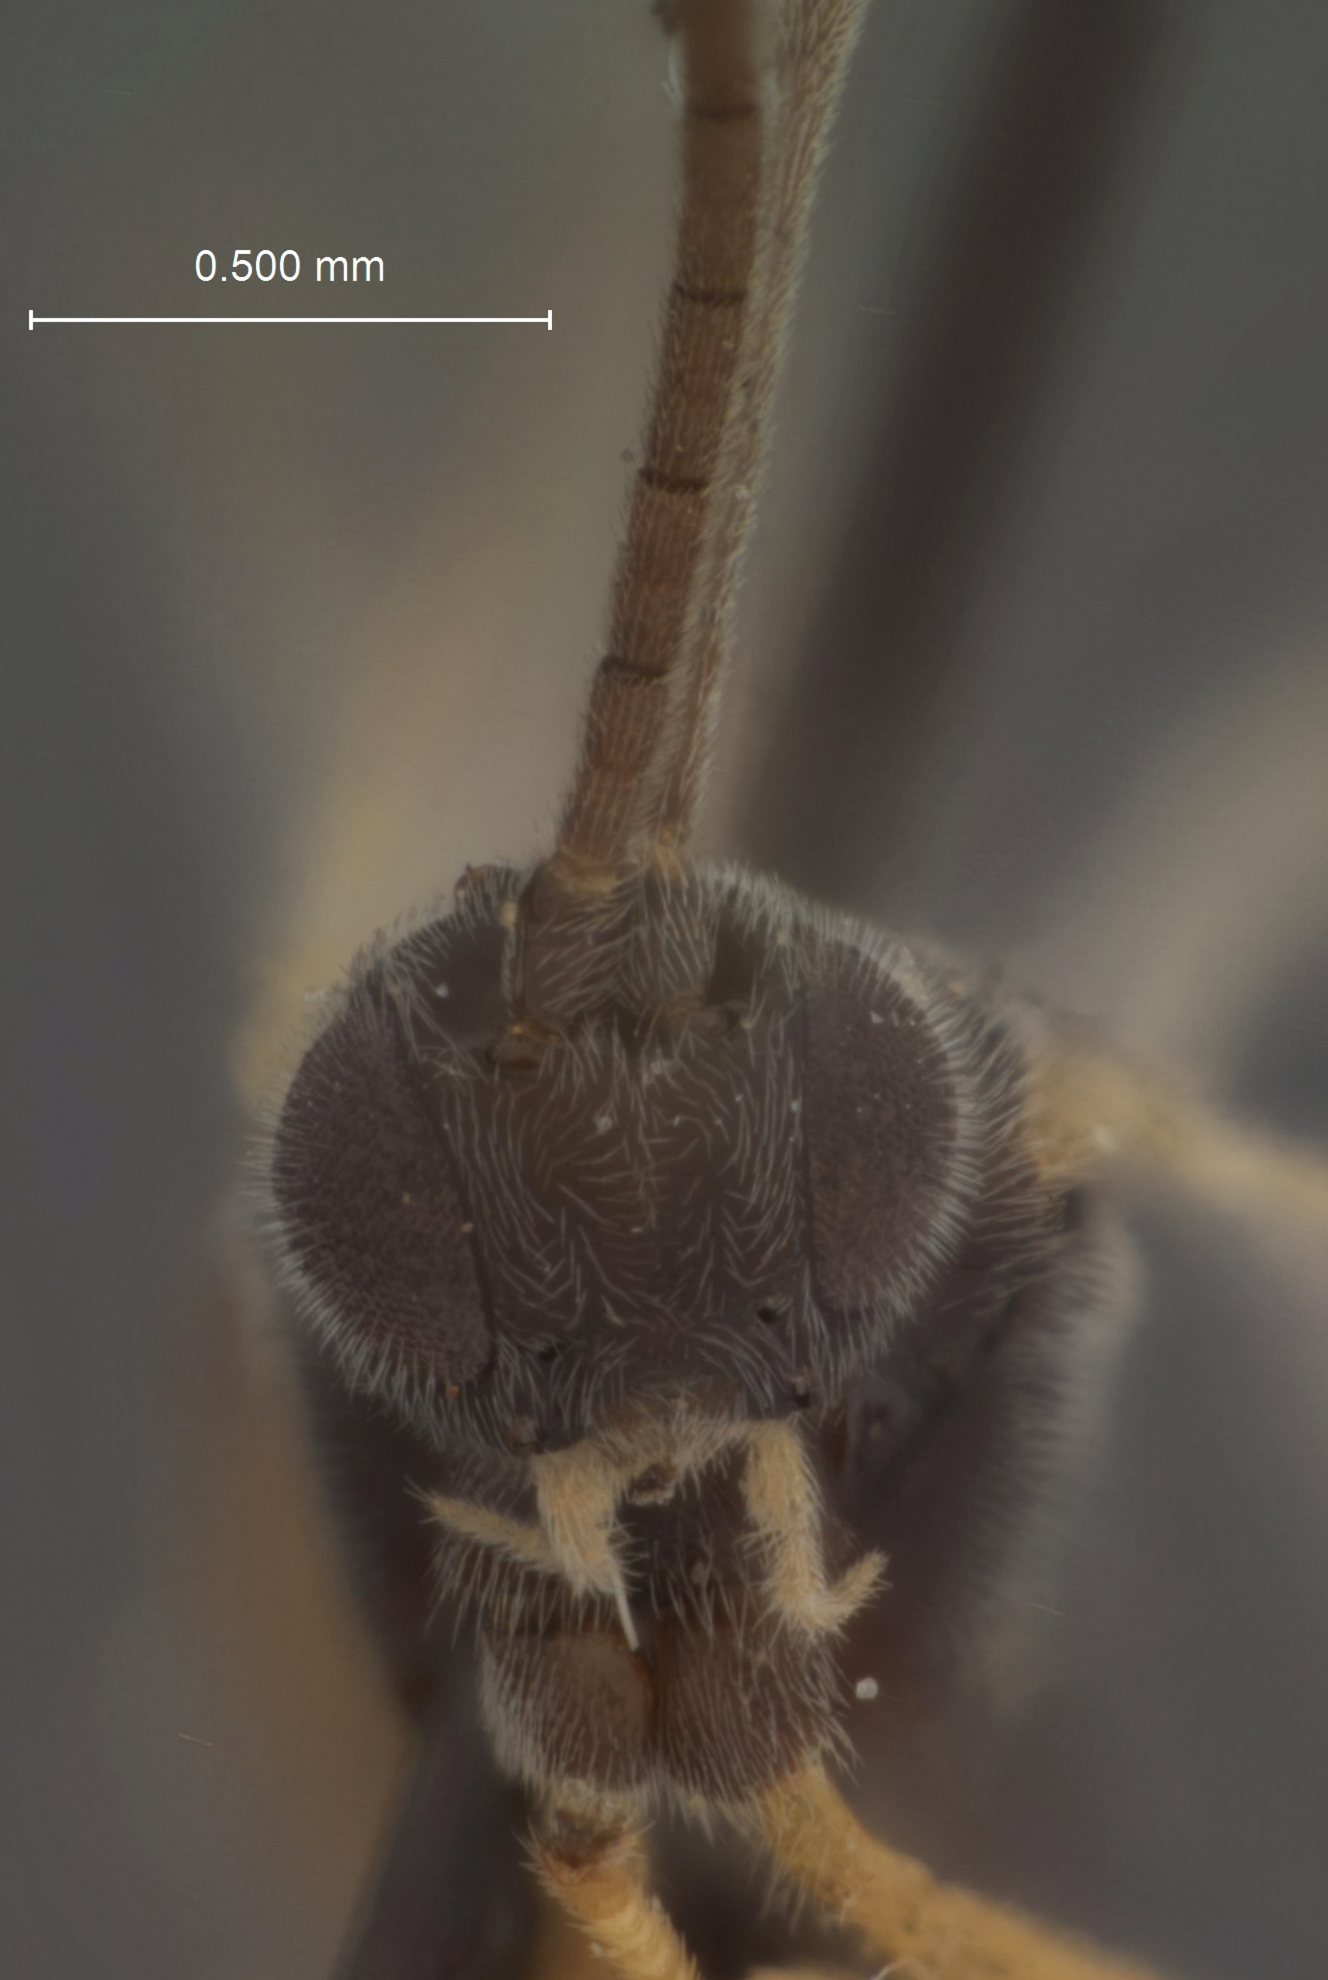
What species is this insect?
Apanteles polychrosidis
